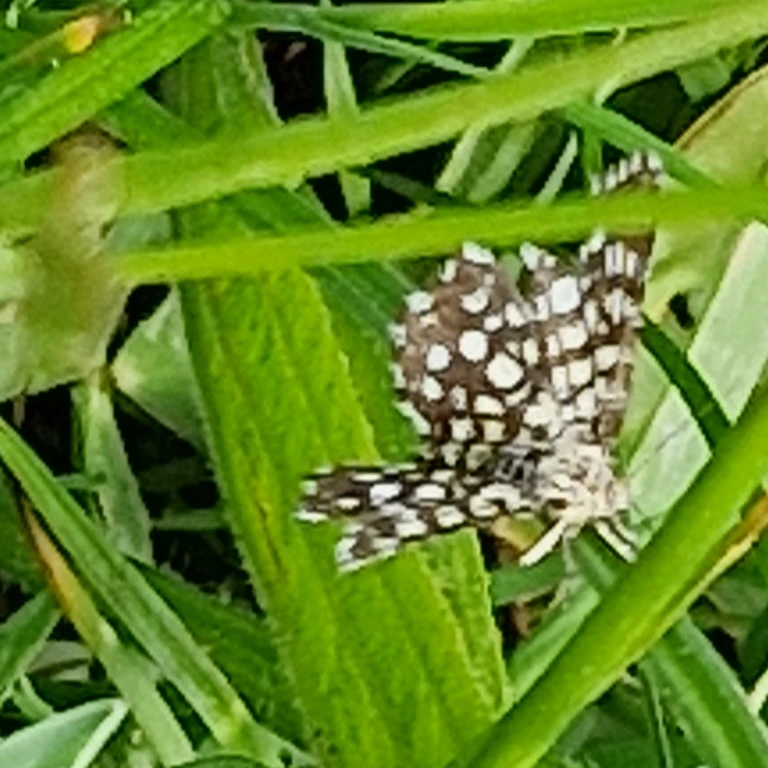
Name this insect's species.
Chiasmia clathrata
